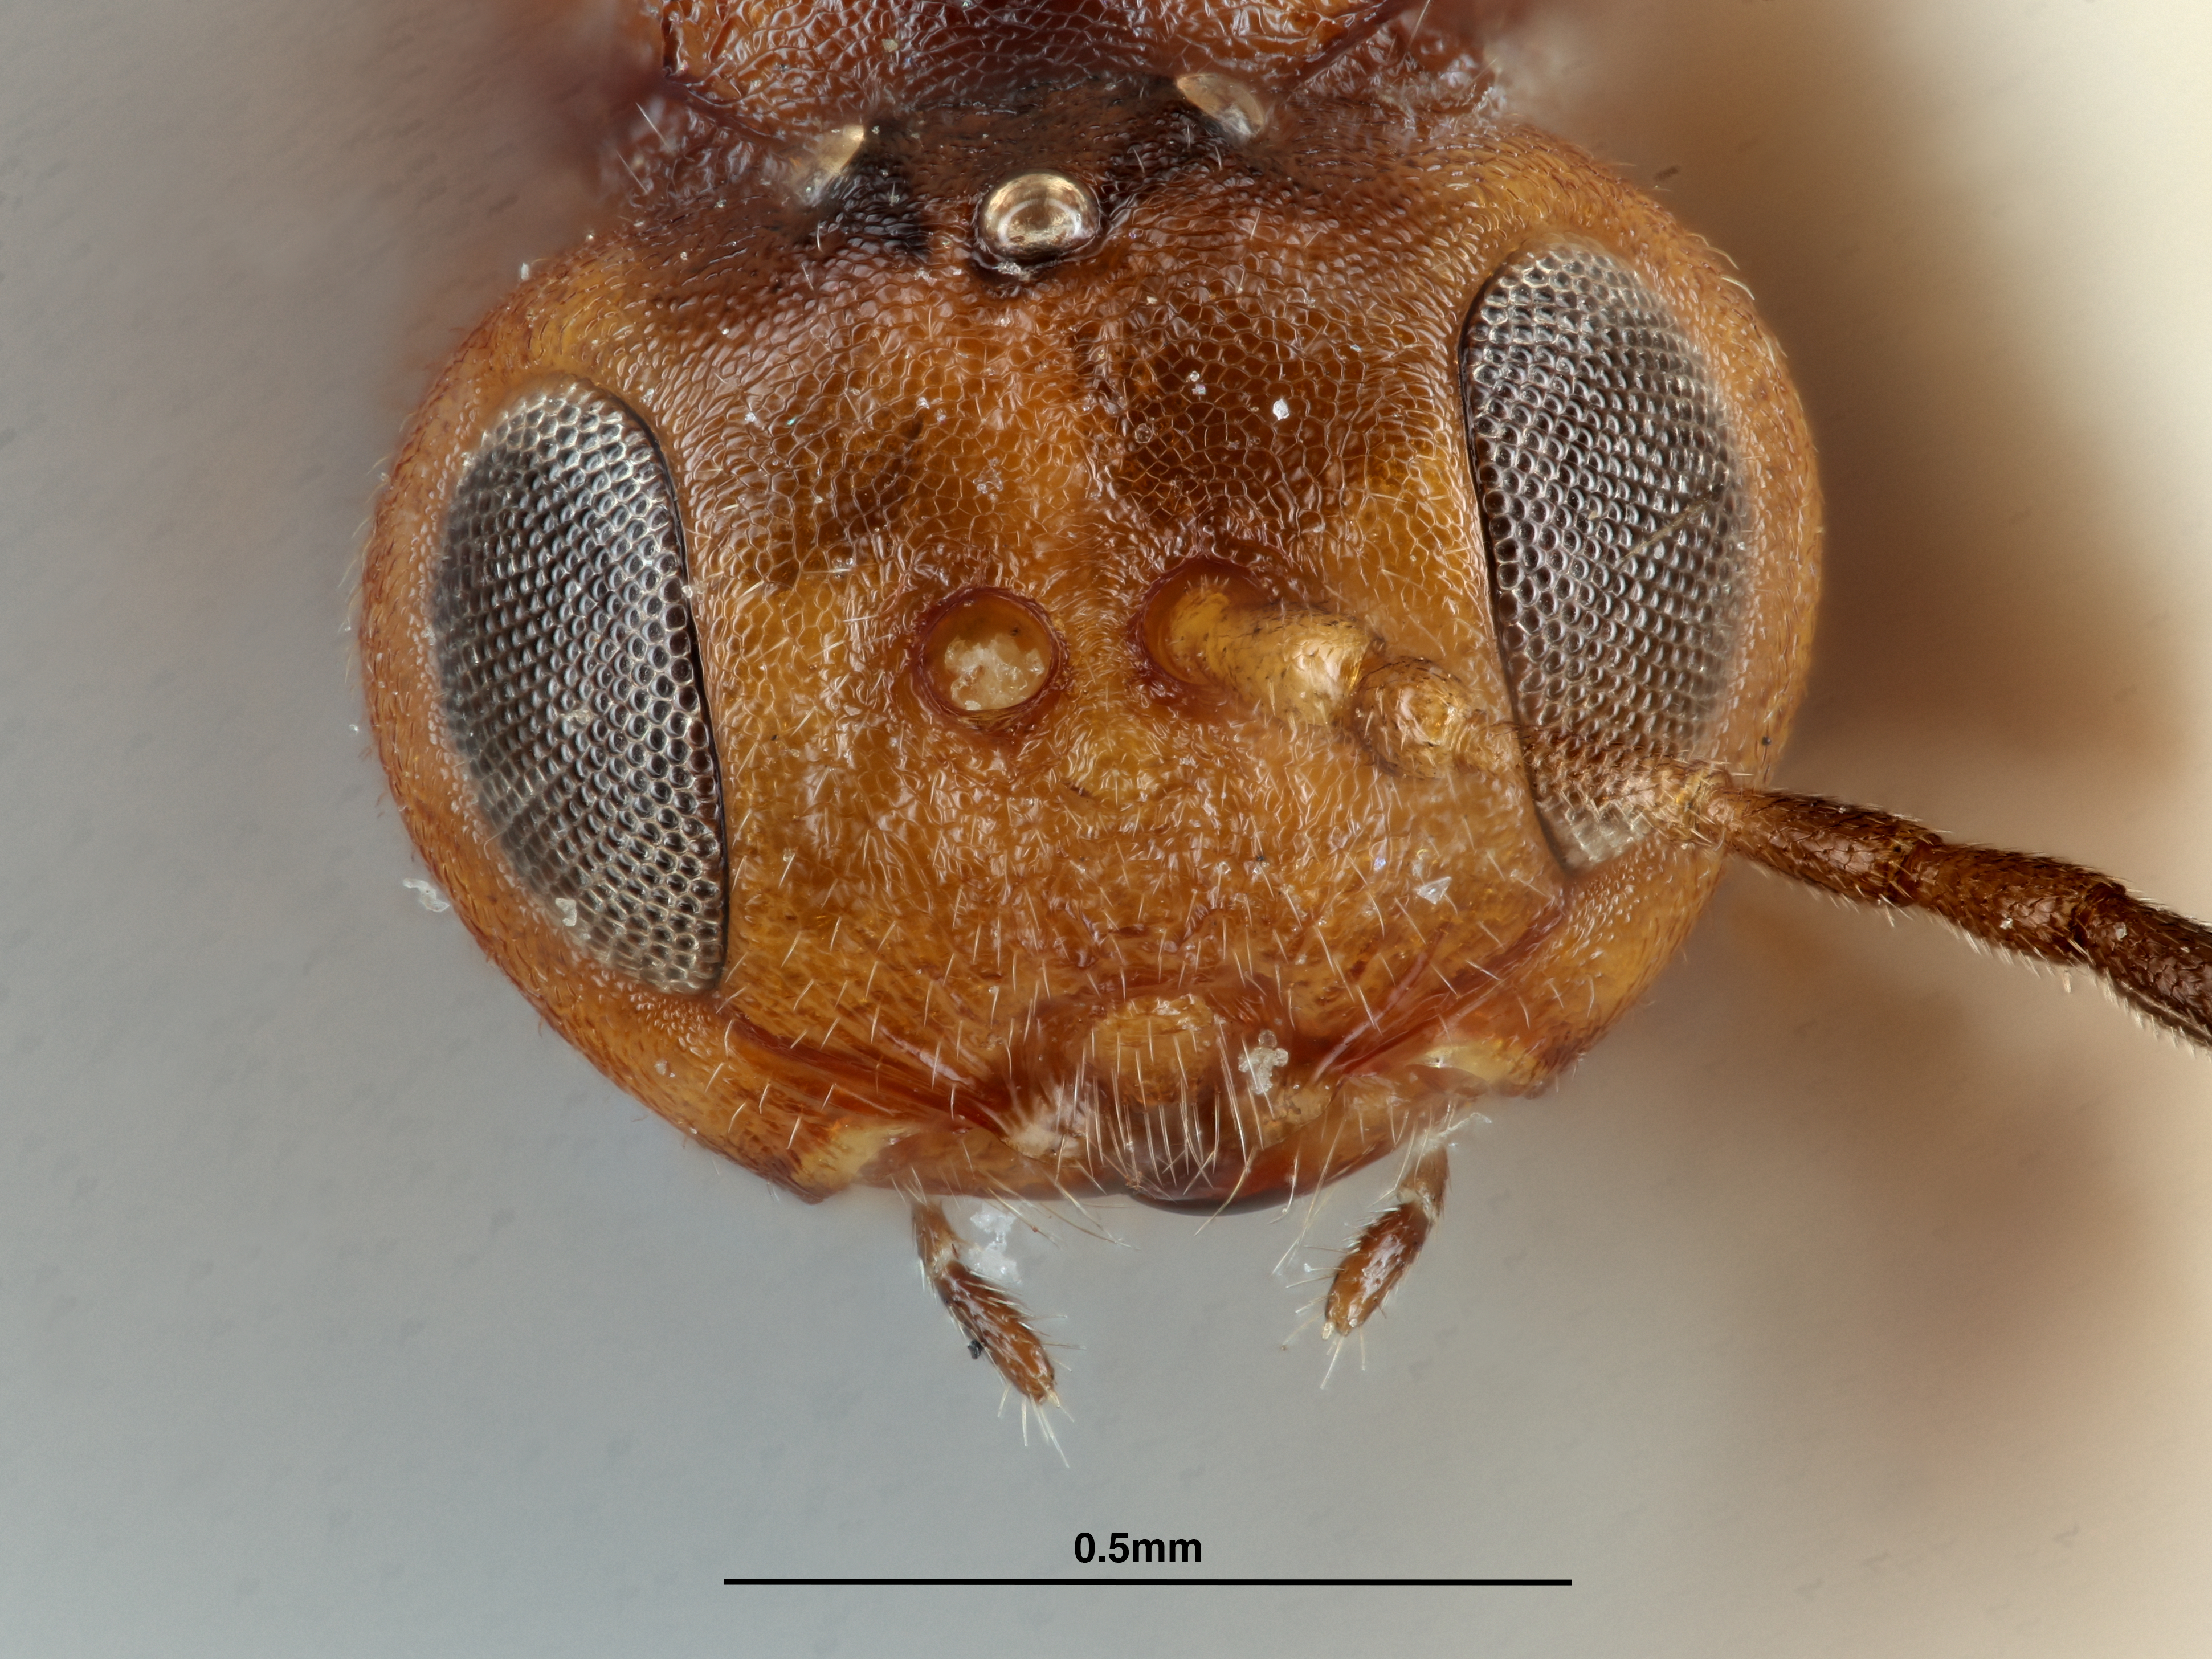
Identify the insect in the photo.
Callirhytis sonorae
